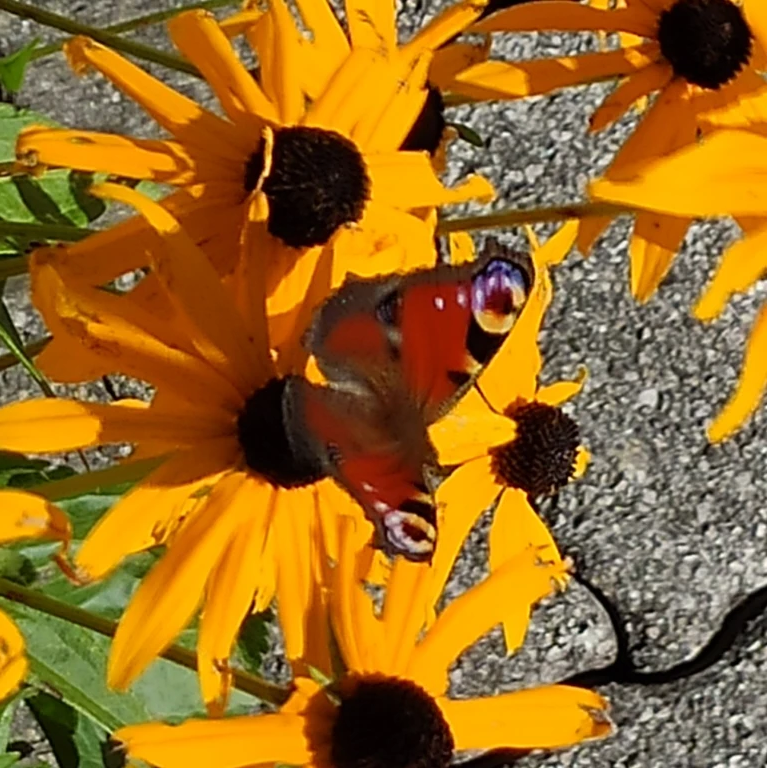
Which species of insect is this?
Aglais io
